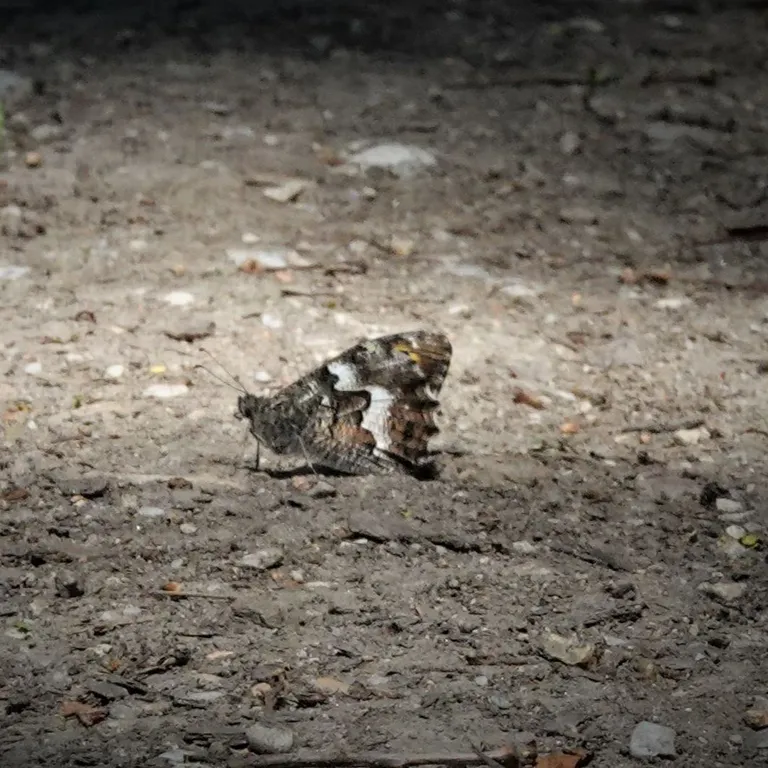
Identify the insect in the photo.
Hipparchia semele
